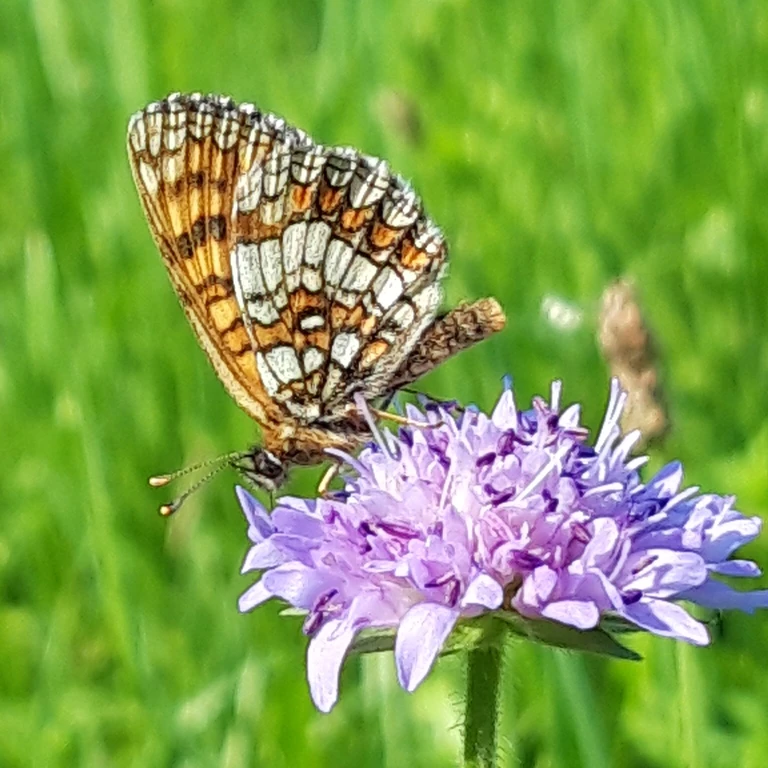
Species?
Melitaea athalia
